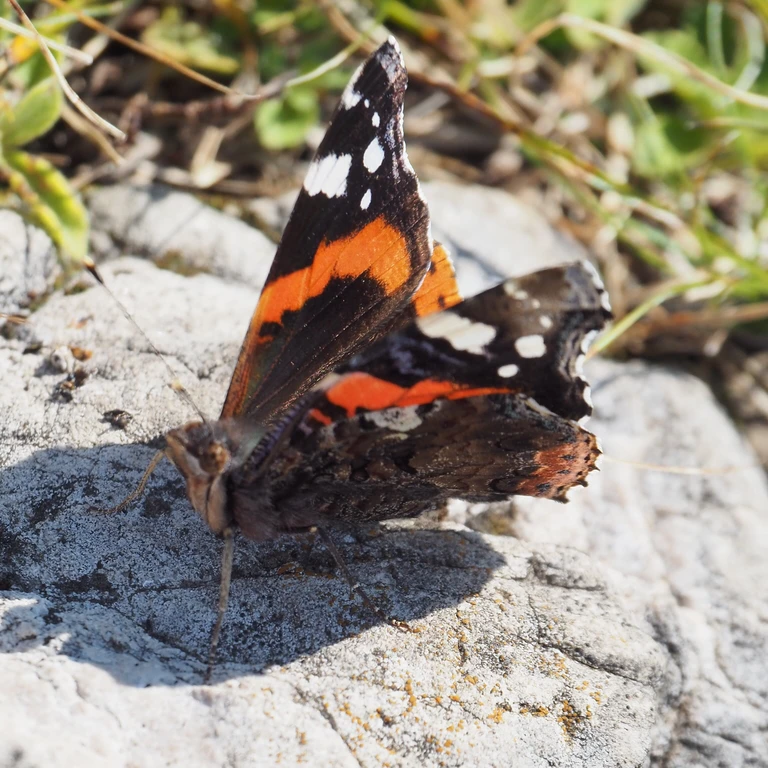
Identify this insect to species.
Vanessa atalanta
